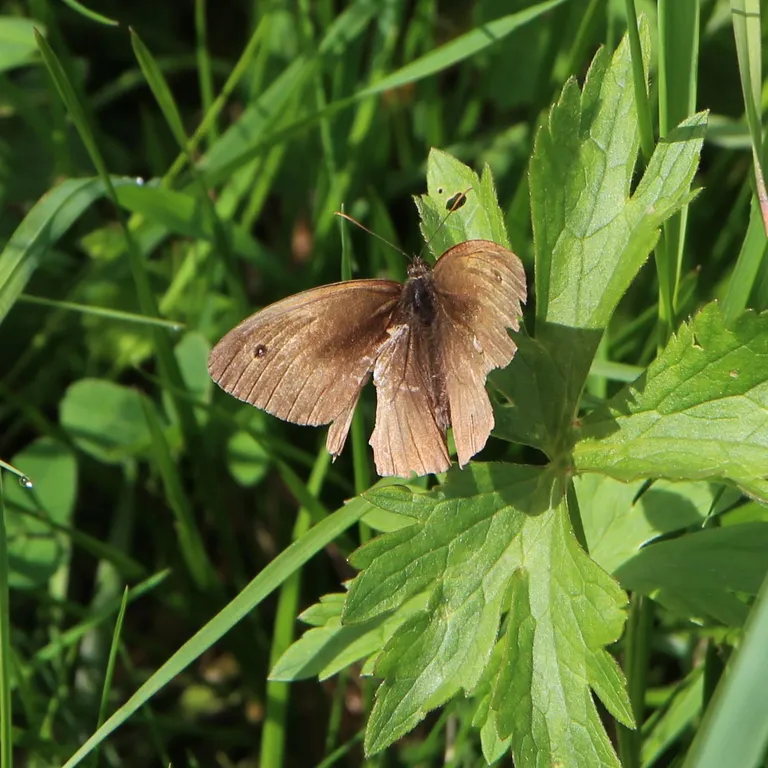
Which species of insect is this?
Maniola jurtina
